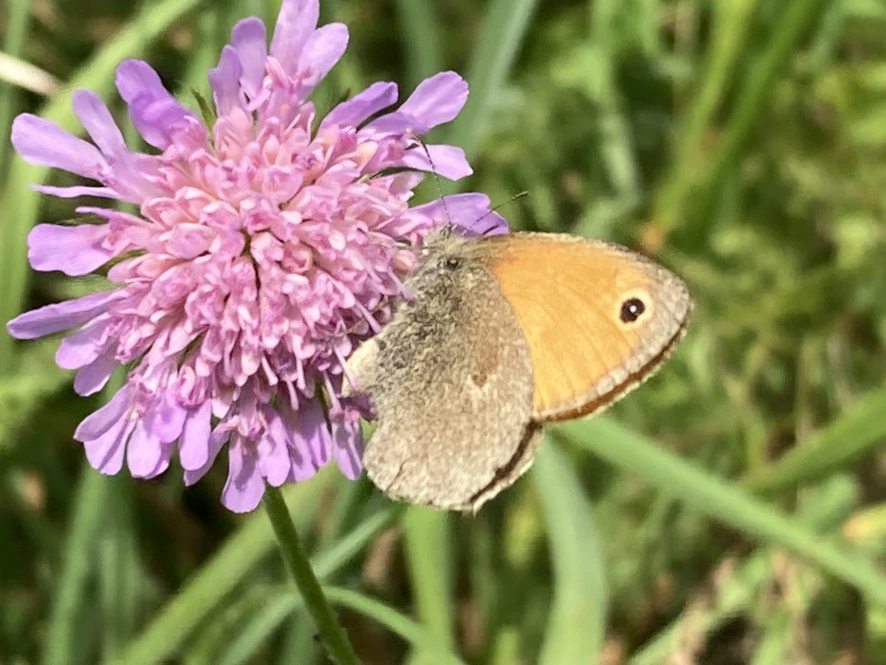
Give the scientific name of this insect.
Coenonympha pamphilus
